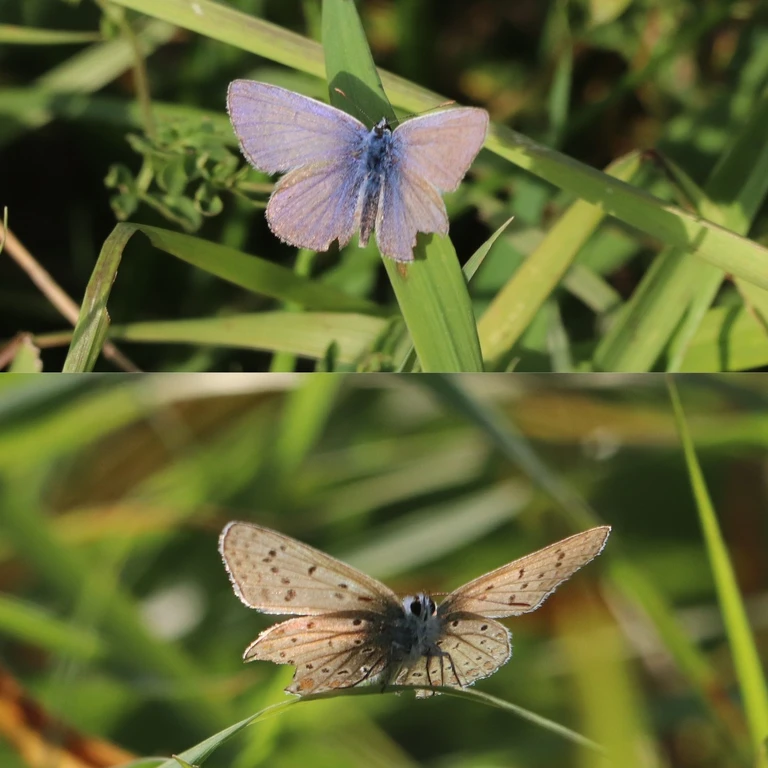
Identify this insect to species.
Polyommatus icarus
